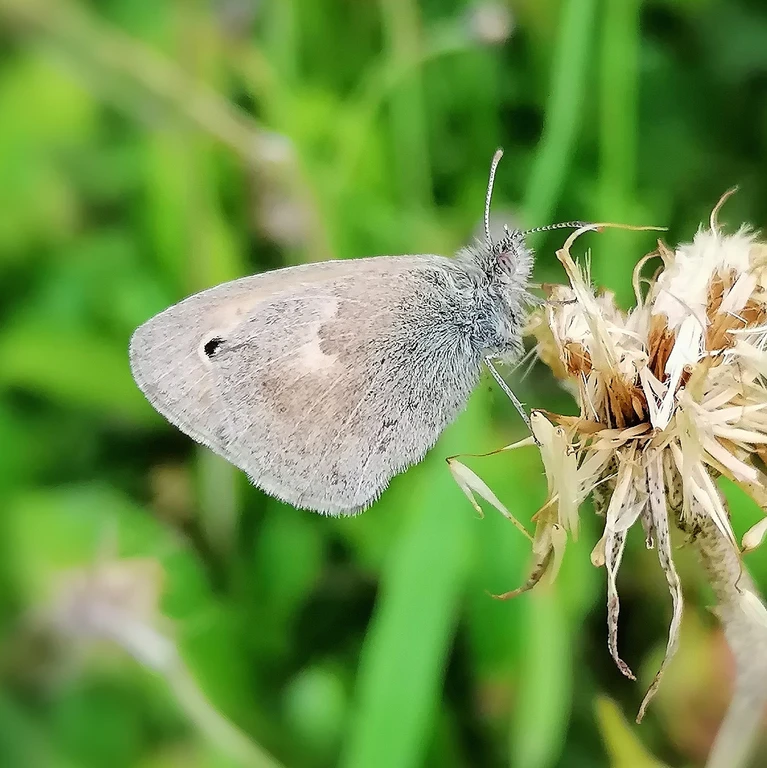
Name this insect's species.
Coenonympha pamphilus
